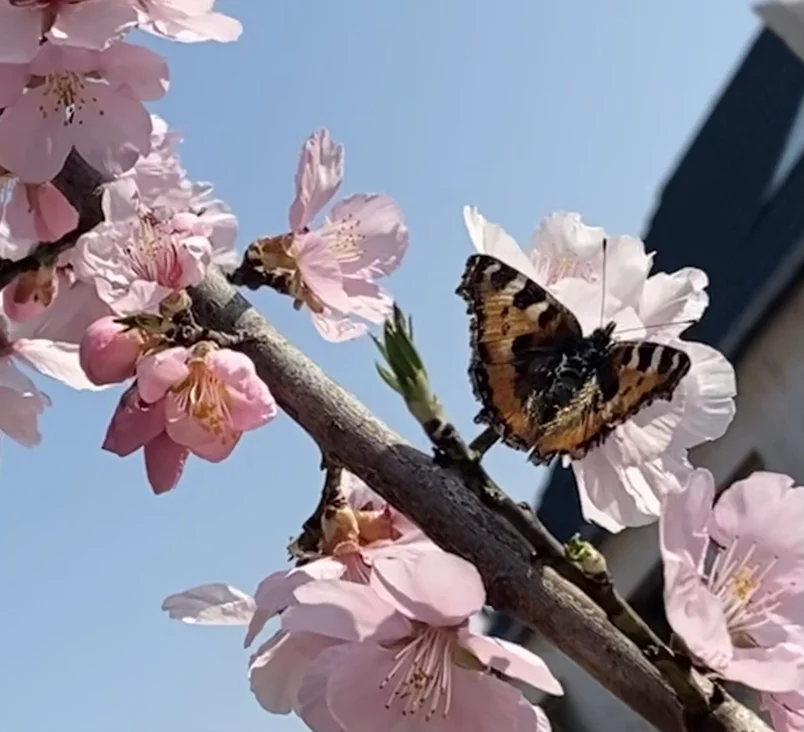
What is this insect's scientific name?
Aglais urticae
